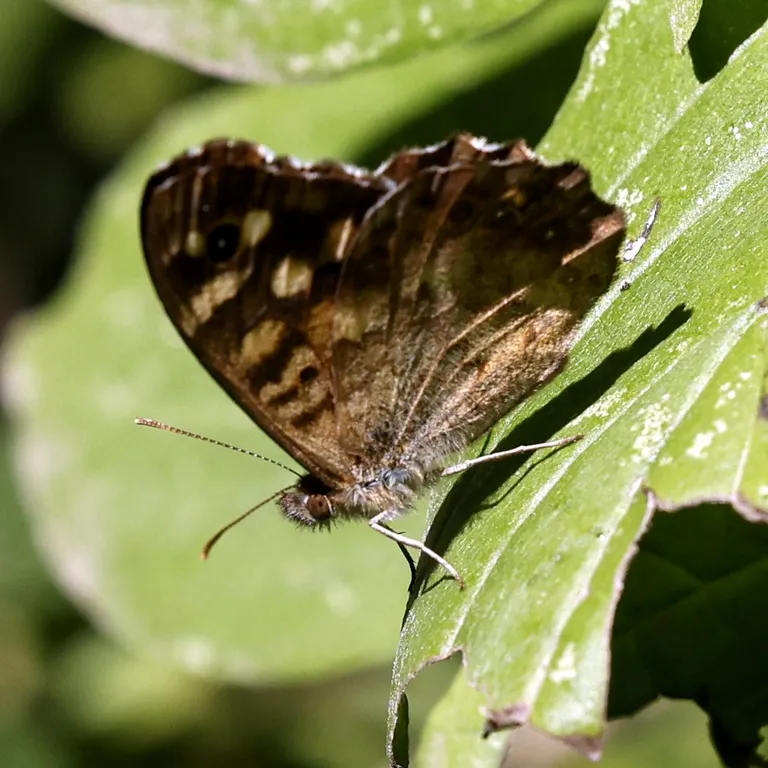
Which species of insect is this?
Pararge aegeria
